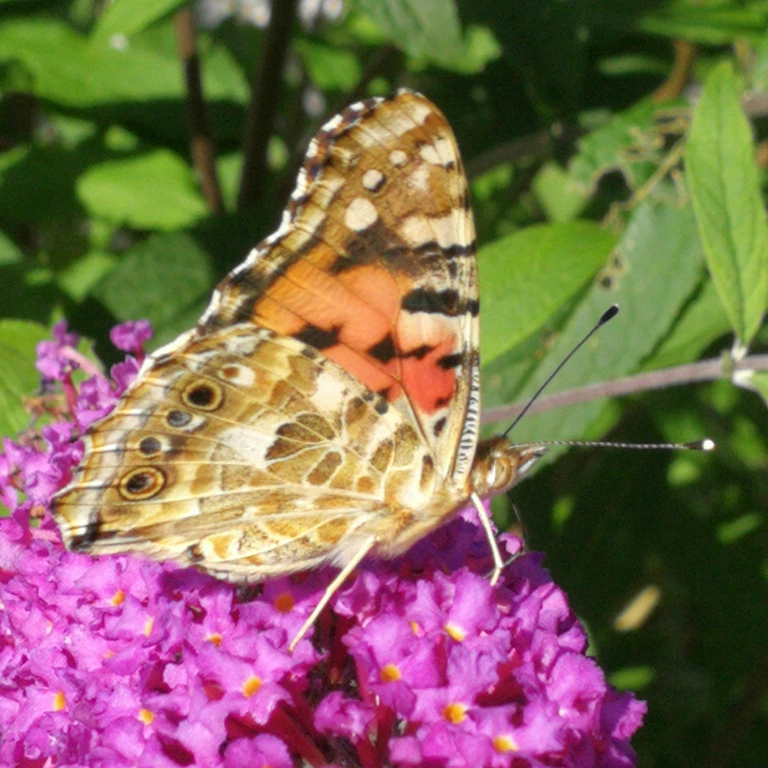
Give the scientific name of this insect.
Vanessa cardui
